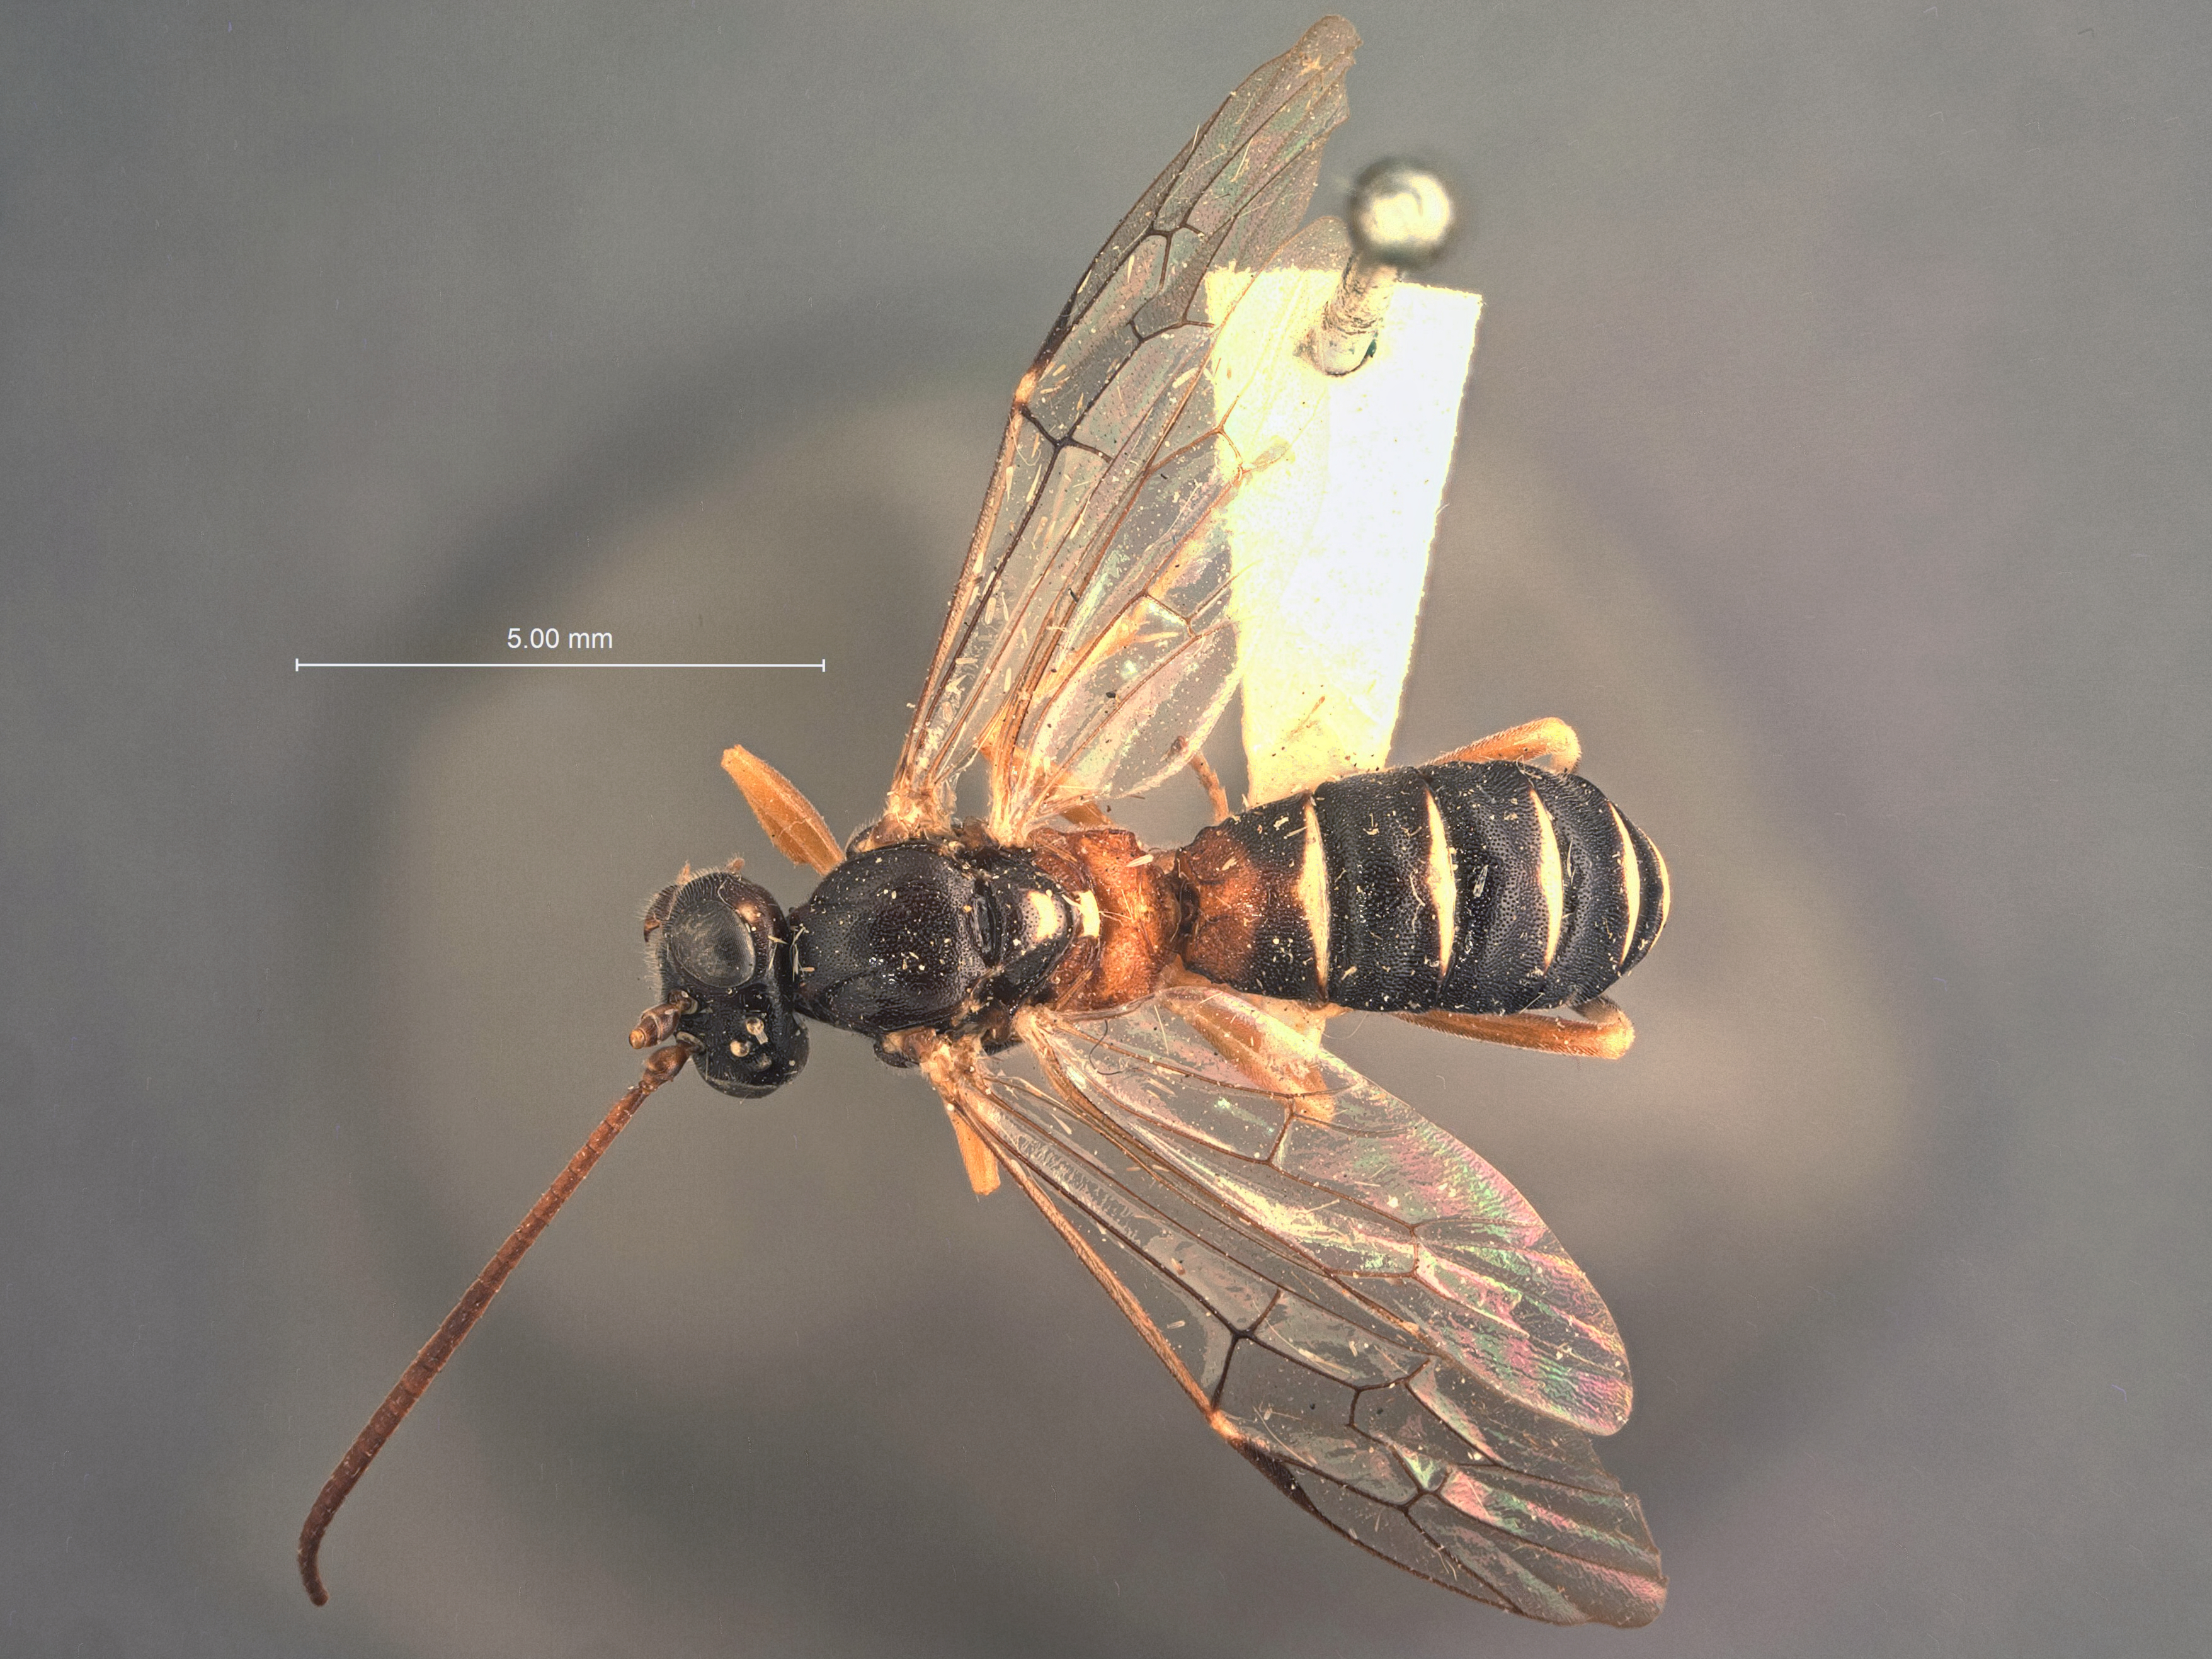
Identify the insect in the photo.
Euceros albomarginatus
